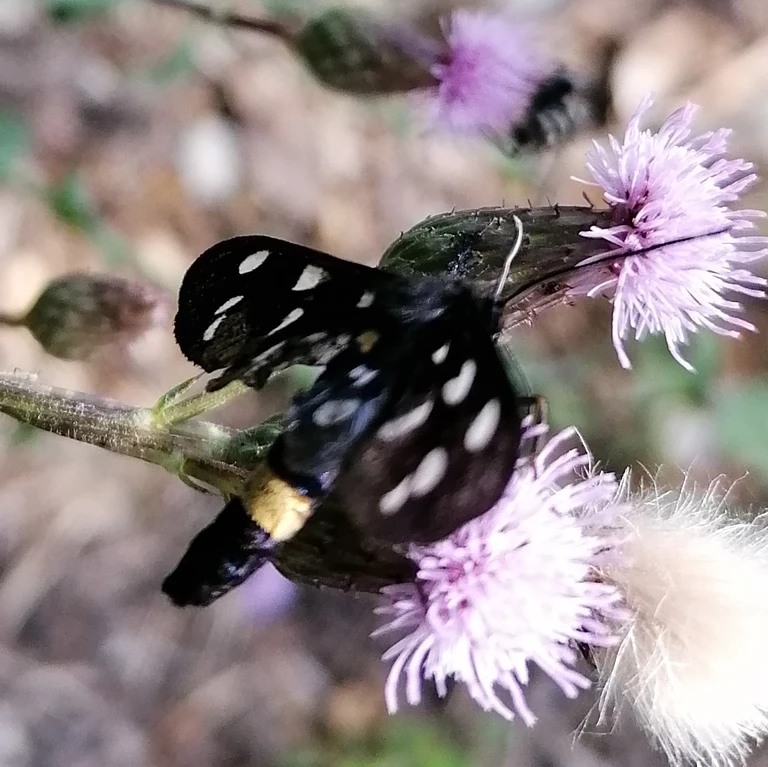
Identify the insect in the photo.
Amata phegea
